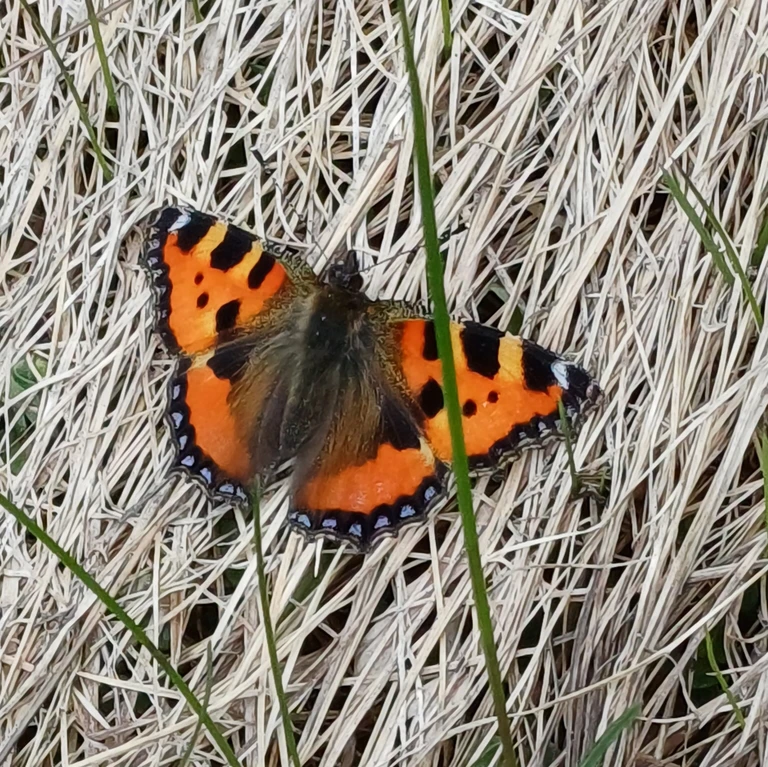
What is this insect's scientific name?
Aglais urticae
